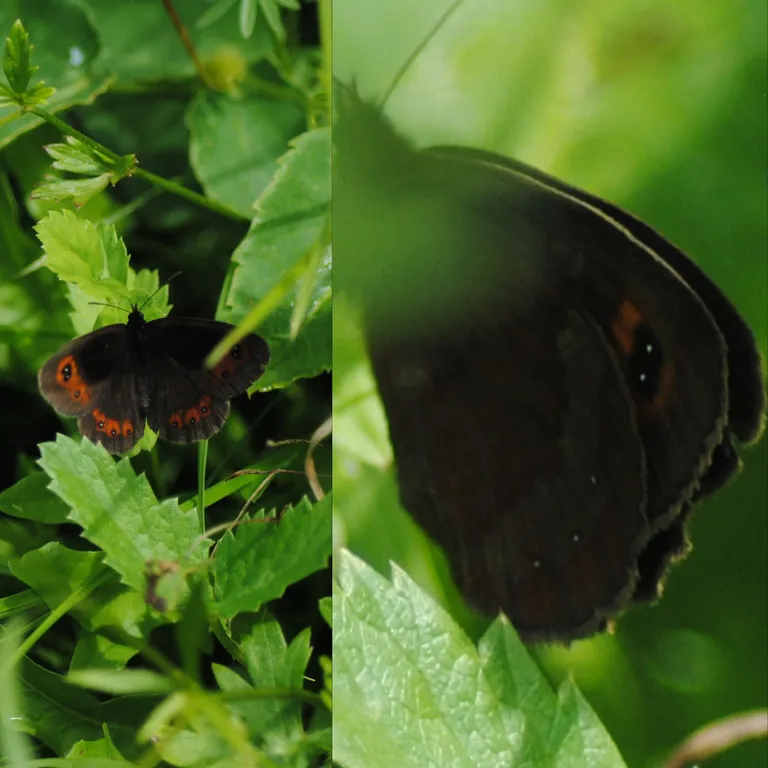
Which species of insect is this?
Erebia aethiops
